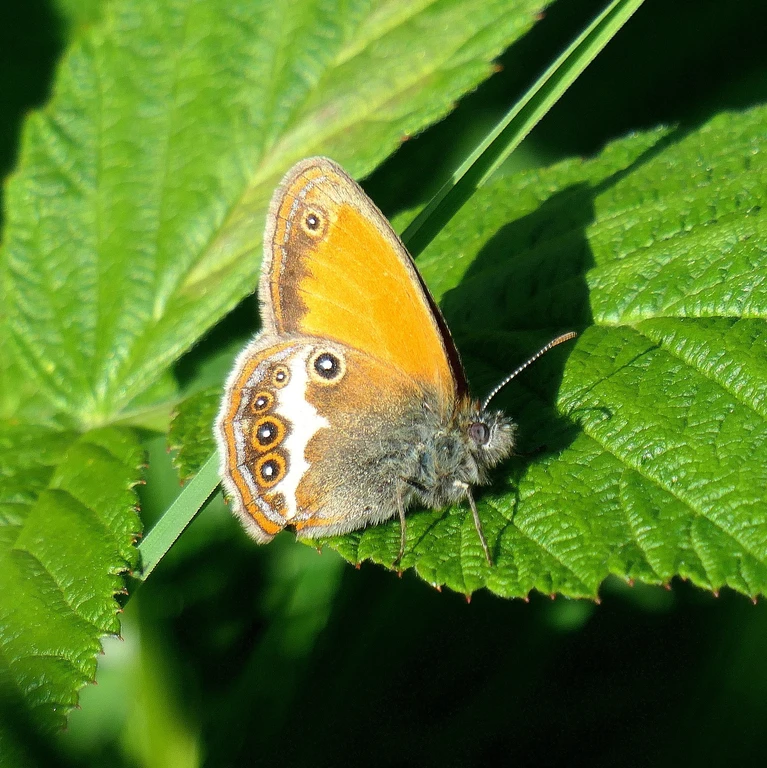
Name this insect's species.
Coenonympha arcania
